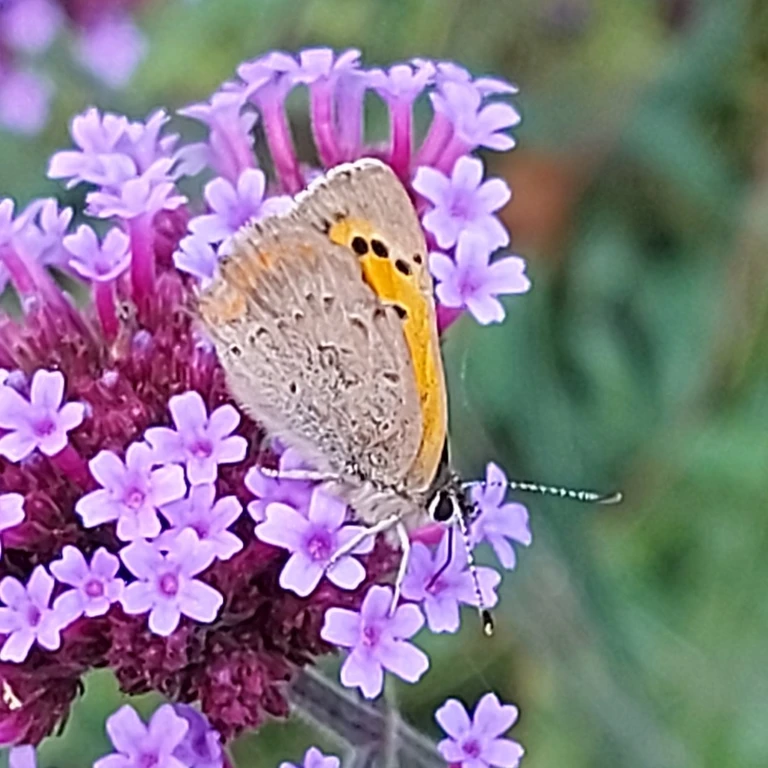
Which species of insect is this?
Lycaena phlaeas
